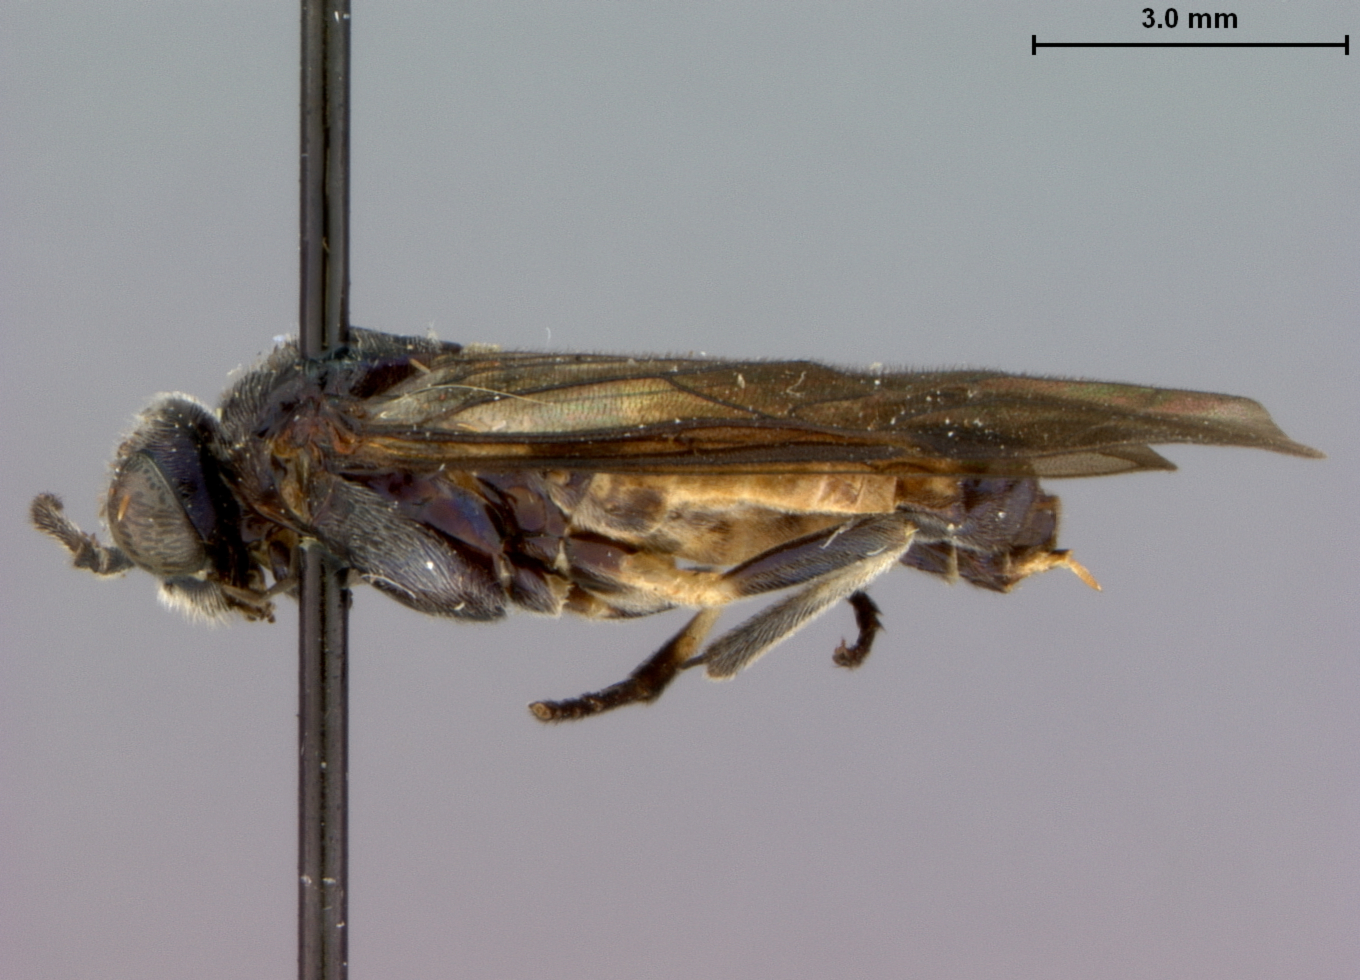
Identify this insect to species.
Neostromboceros metallica
